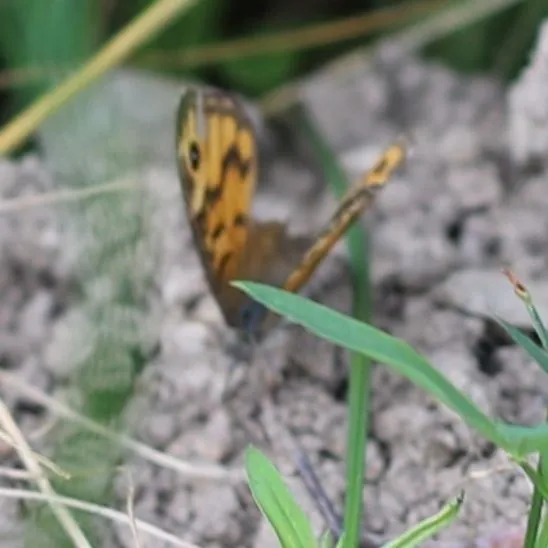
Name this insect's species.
Lasiommata megera (also Pararge megera)
